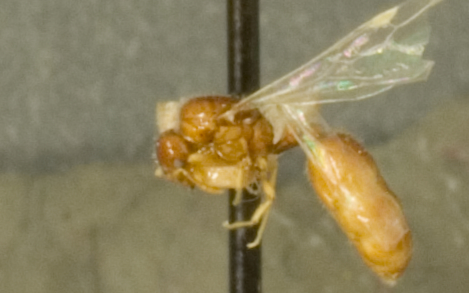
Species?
Solenopsis soochowensis
